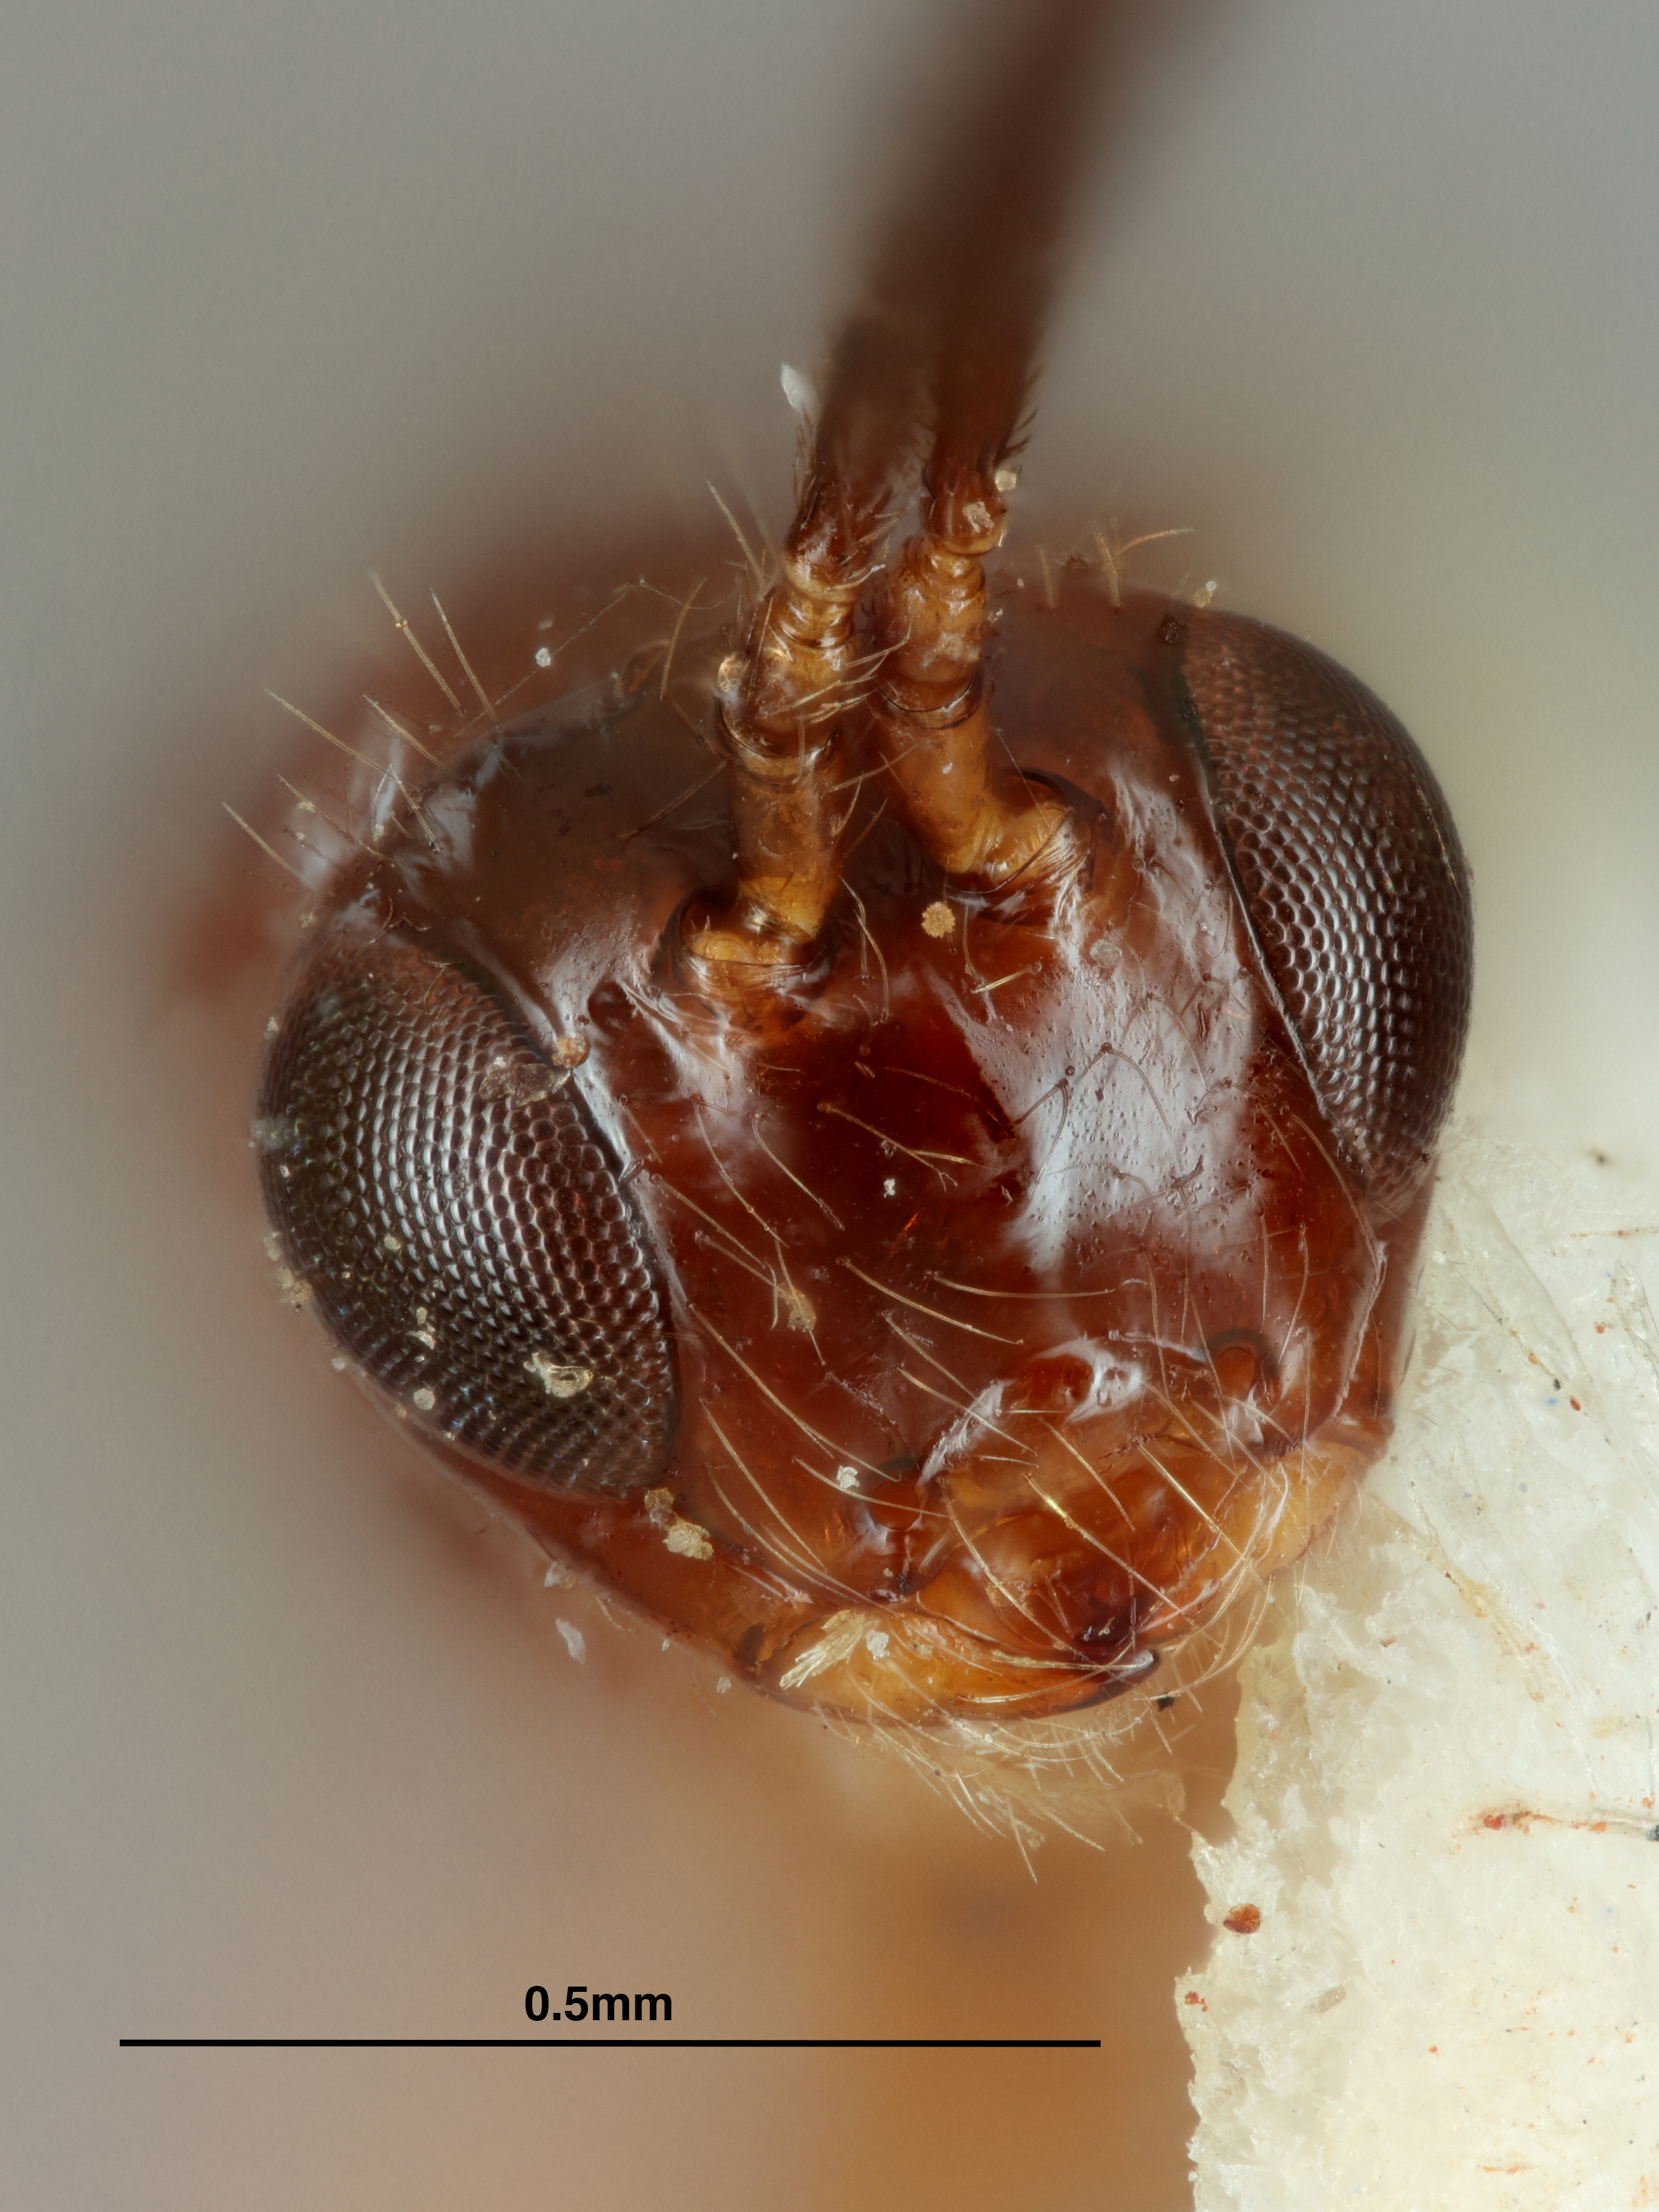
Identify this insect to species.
Opius carinifer
